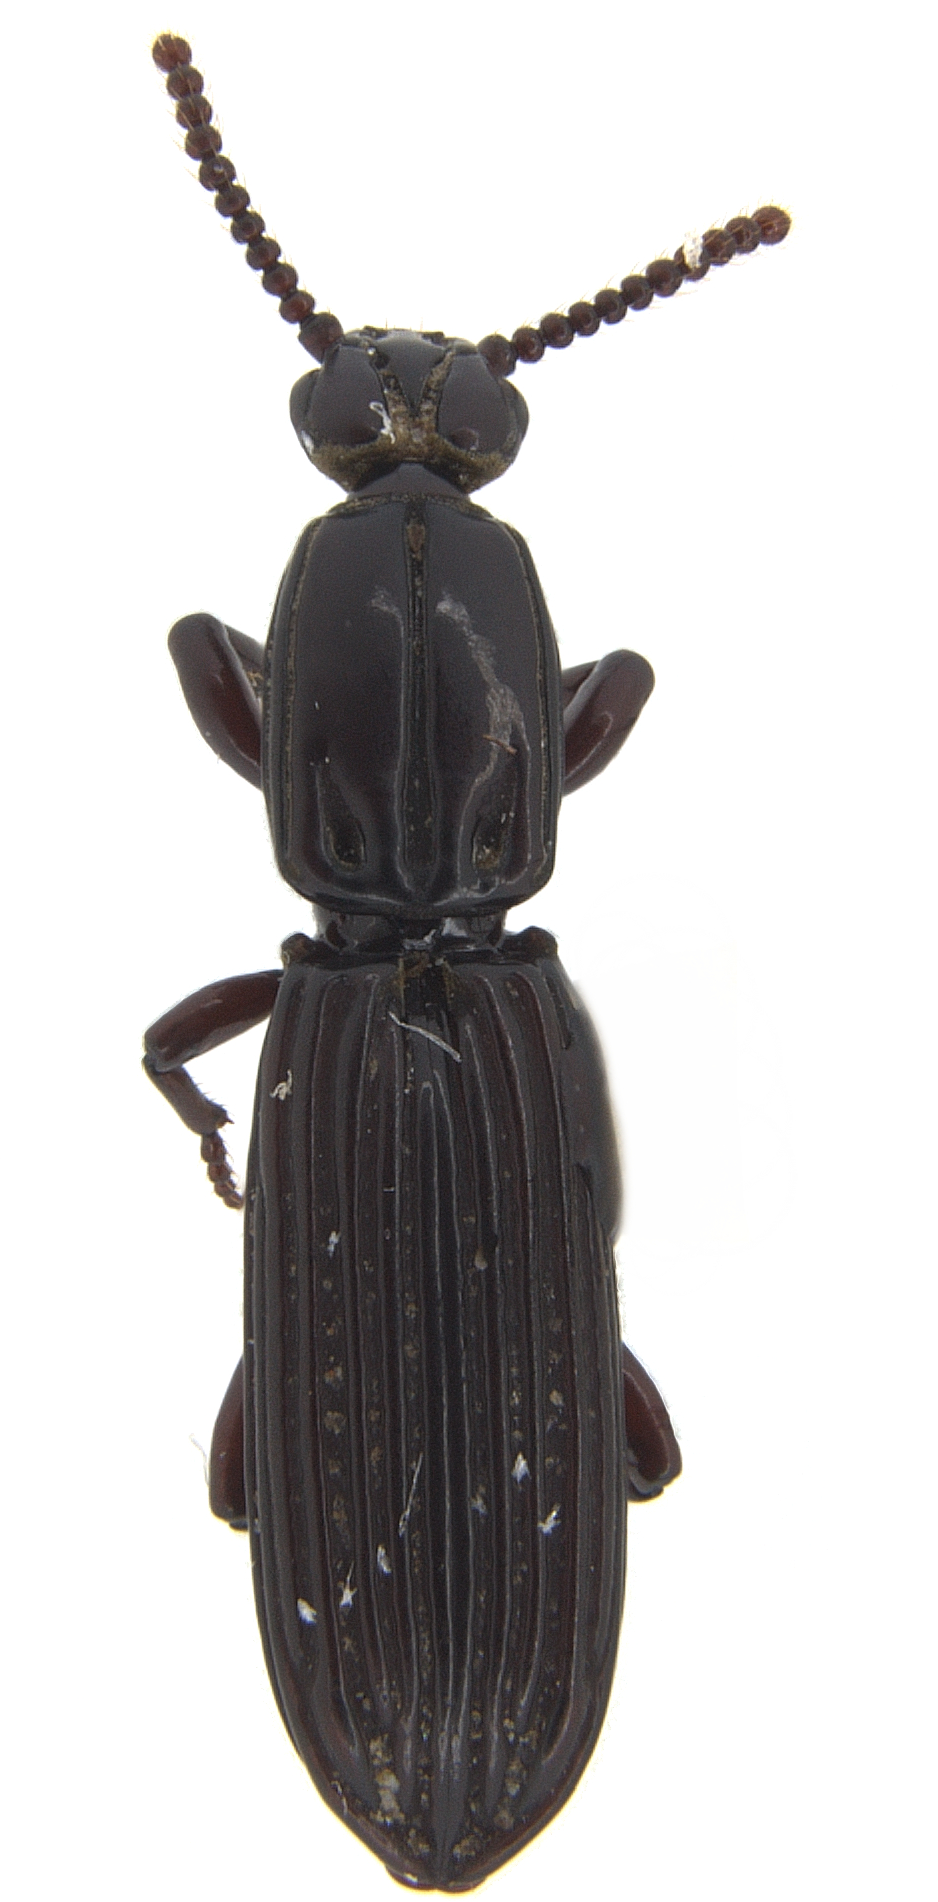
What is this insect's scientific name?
Arrowina sculptile (also Clinidium sculptile)
